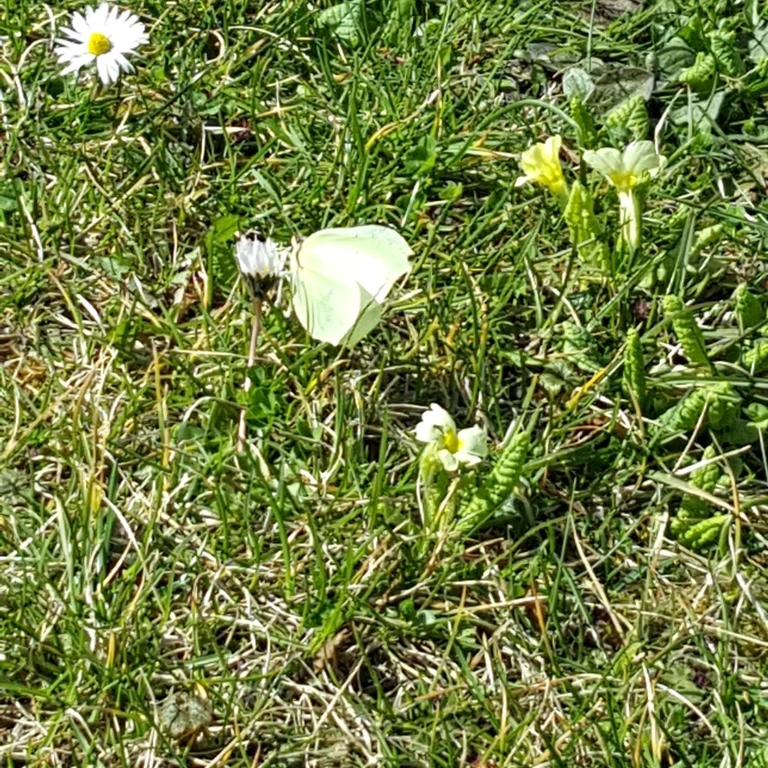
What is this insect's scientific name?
Gonepteryx rhamni
